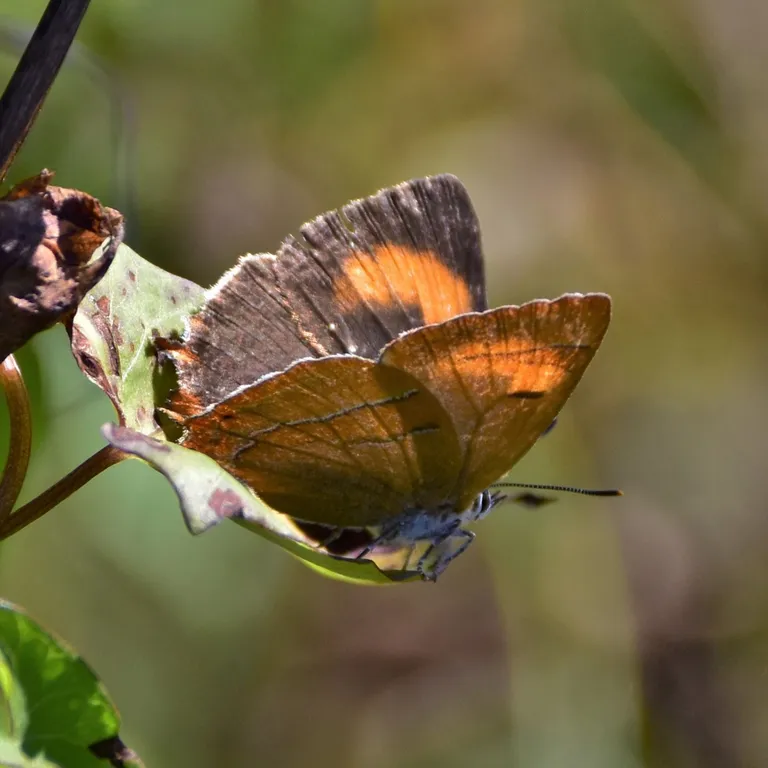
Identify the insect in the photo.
Thecla betulae
